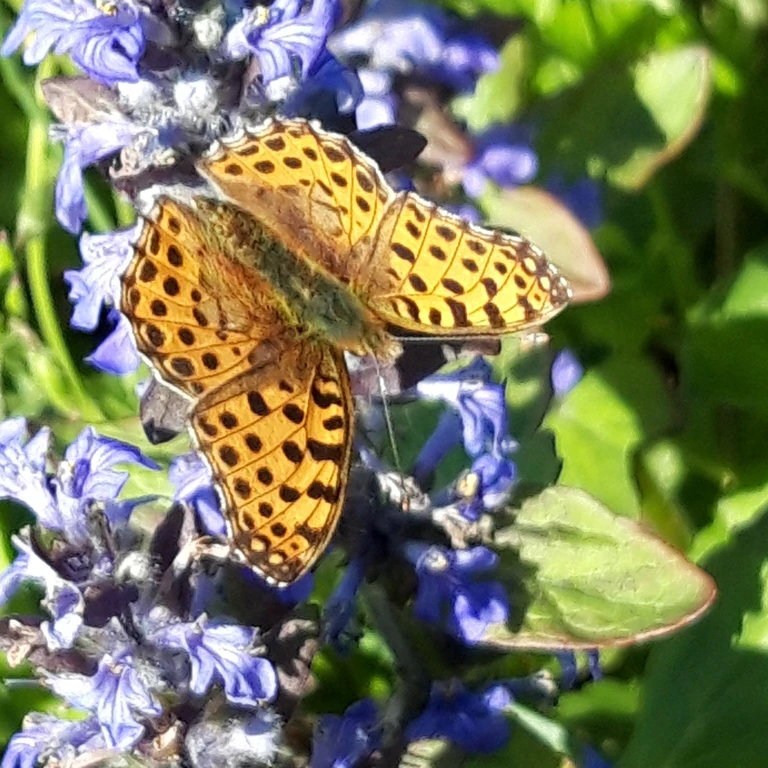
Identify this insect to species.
Issoria lathonia
